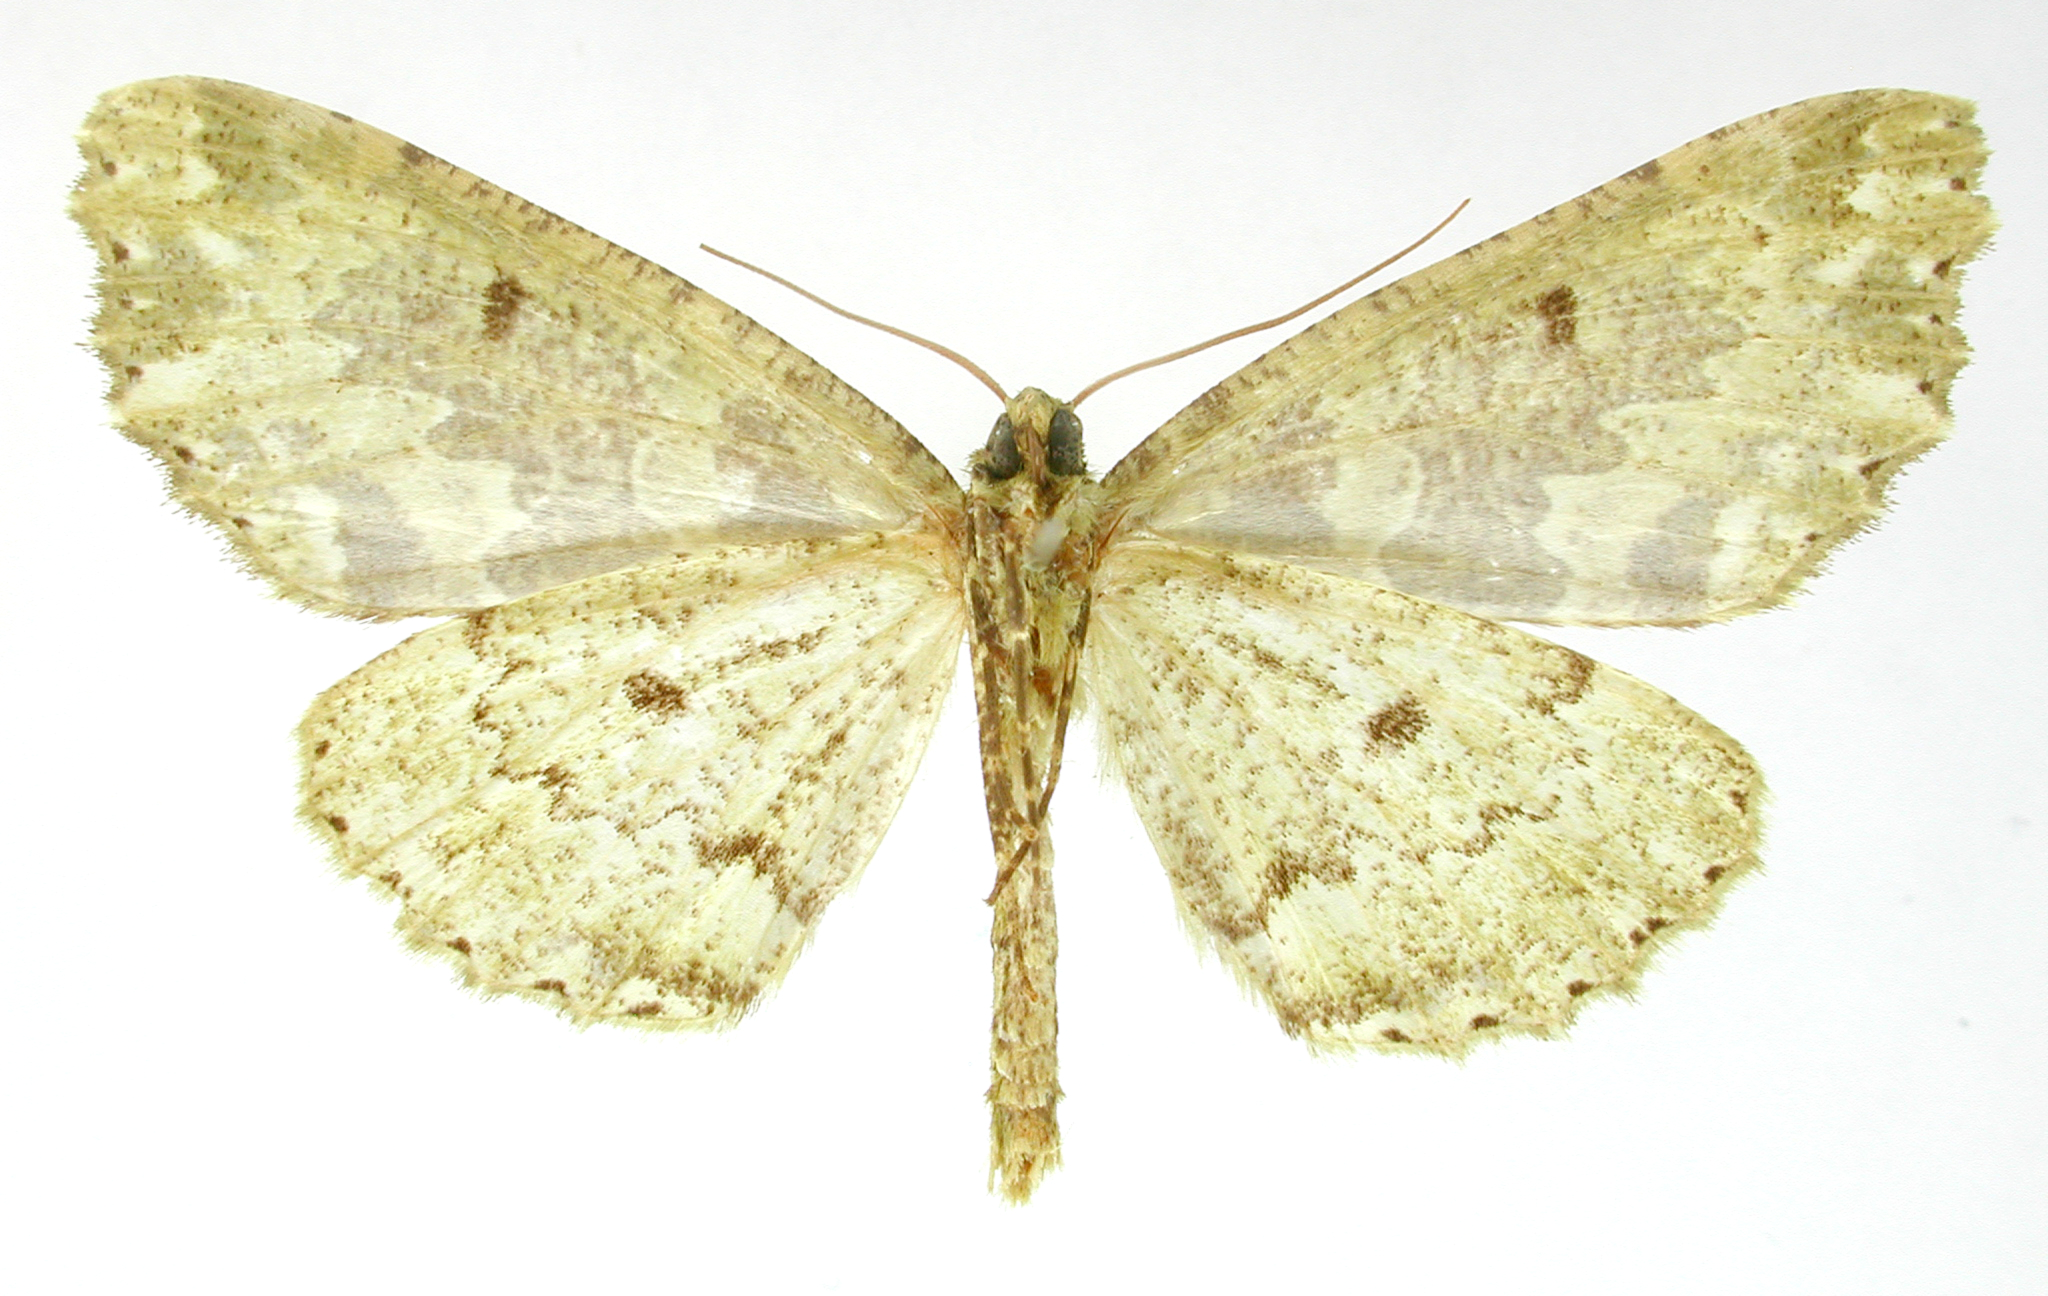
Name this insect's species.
Odontopera brigitta
